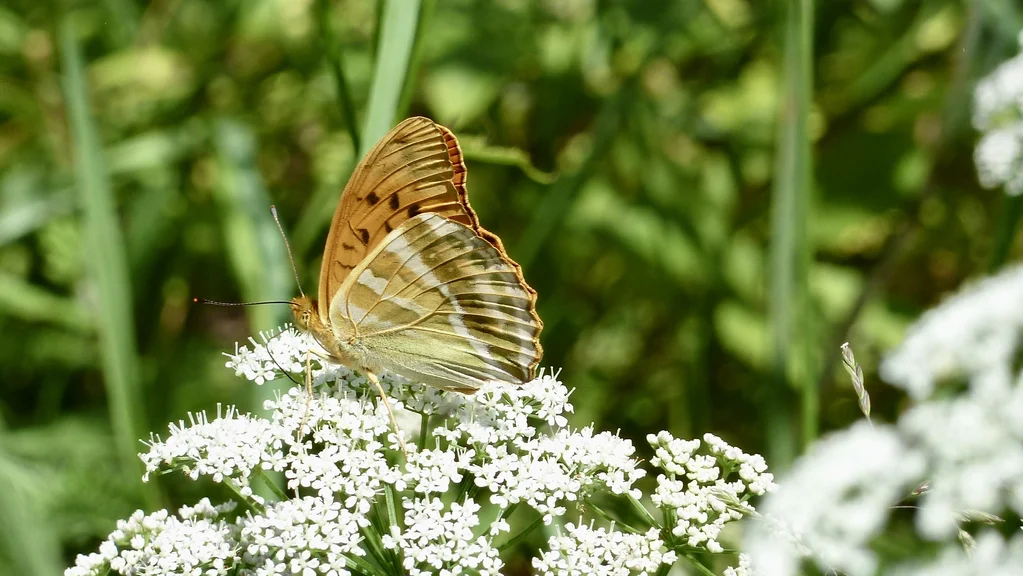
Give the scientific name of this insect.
Argynnis paphia
